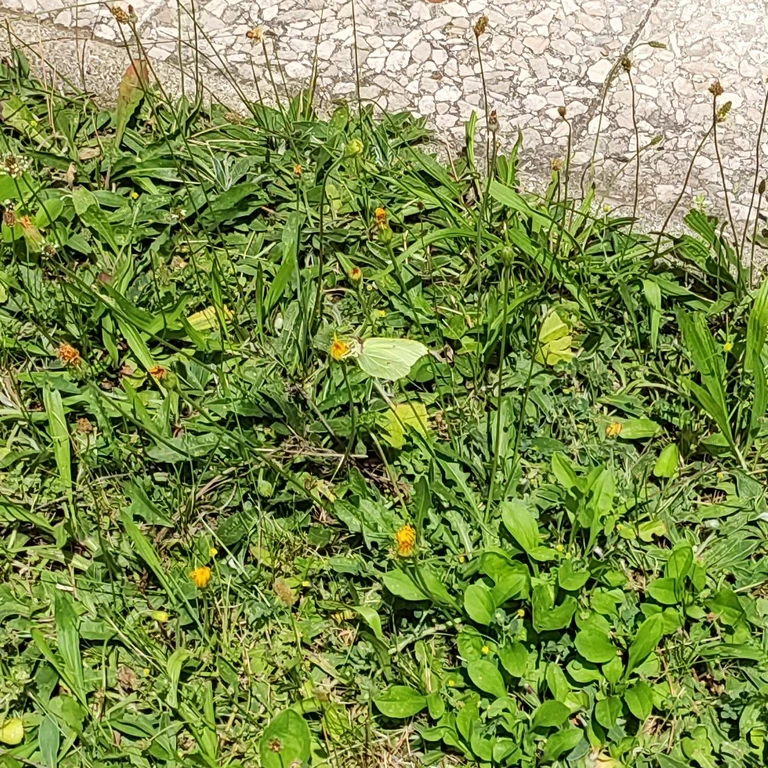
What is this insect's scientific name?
Gonepteryx rhamni
